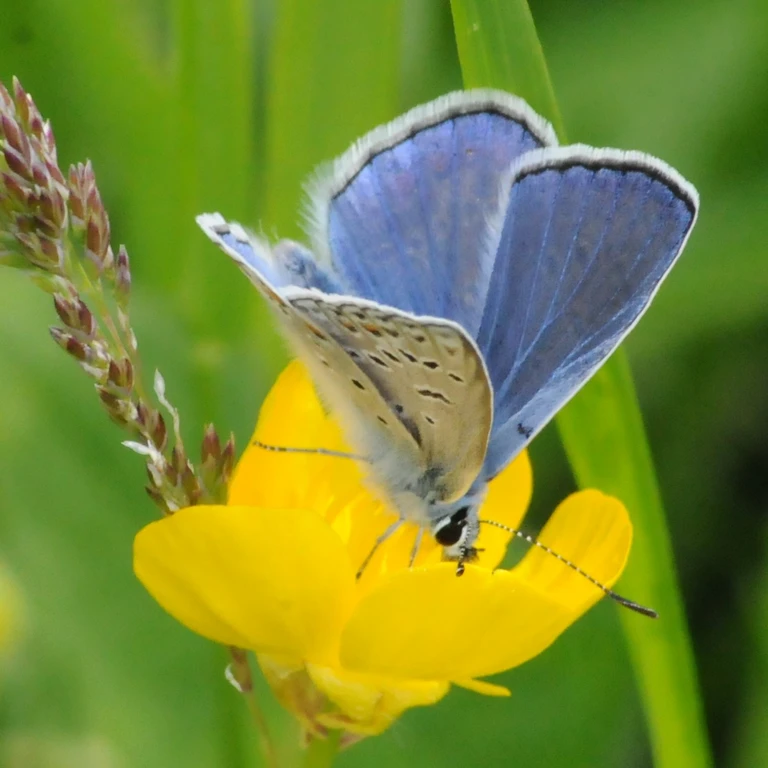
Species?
Polyommatus icarus
